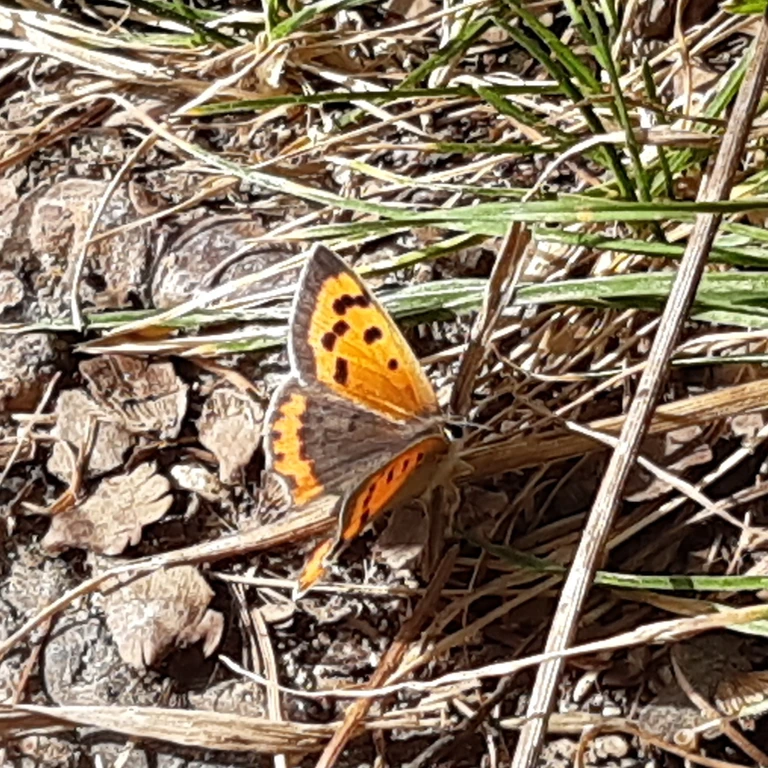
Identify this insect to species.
Lycaena phlaeas
